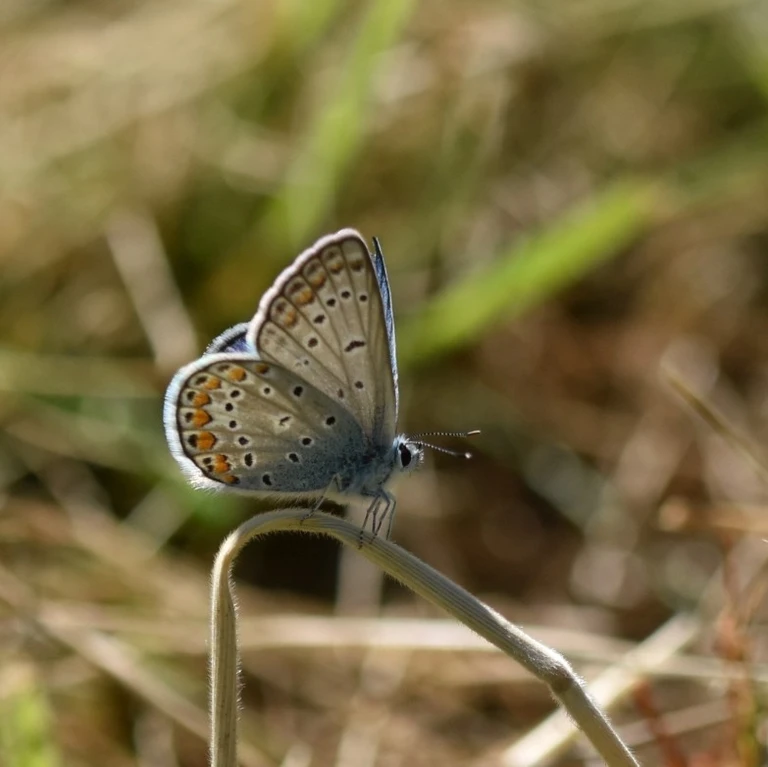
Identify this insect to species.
Polyommatus icarus
